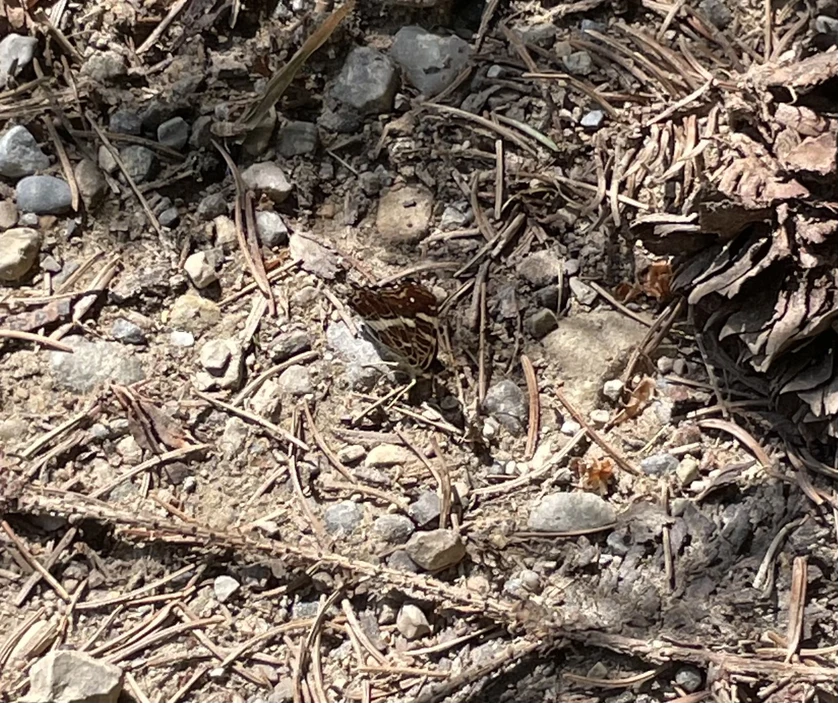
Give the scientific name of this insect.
Araschnia levana
